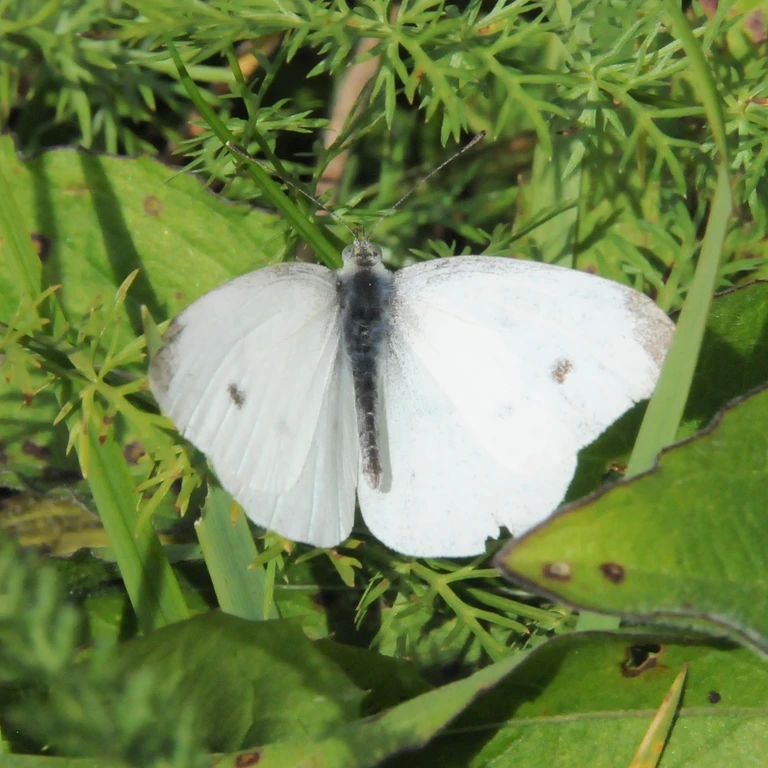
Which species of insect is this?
Pieris rapae
